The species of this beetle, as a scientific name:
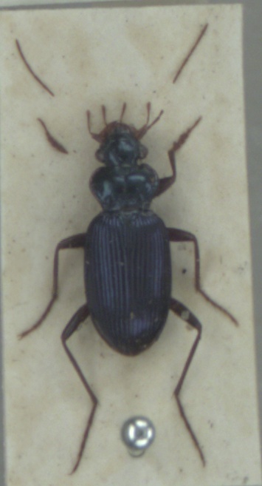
Leistus spinibarbis
